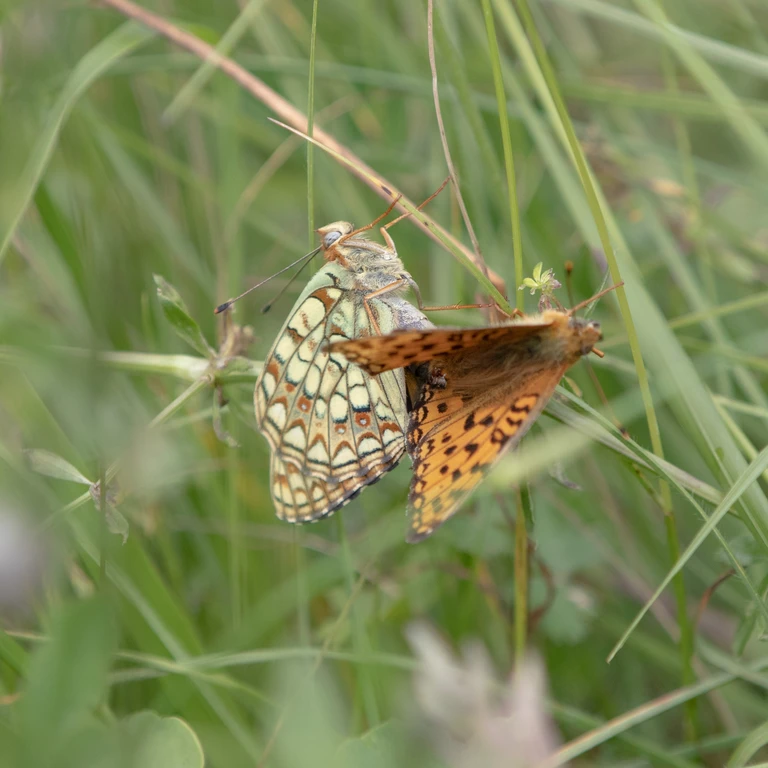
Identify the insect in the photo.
Fabriciana niobe
